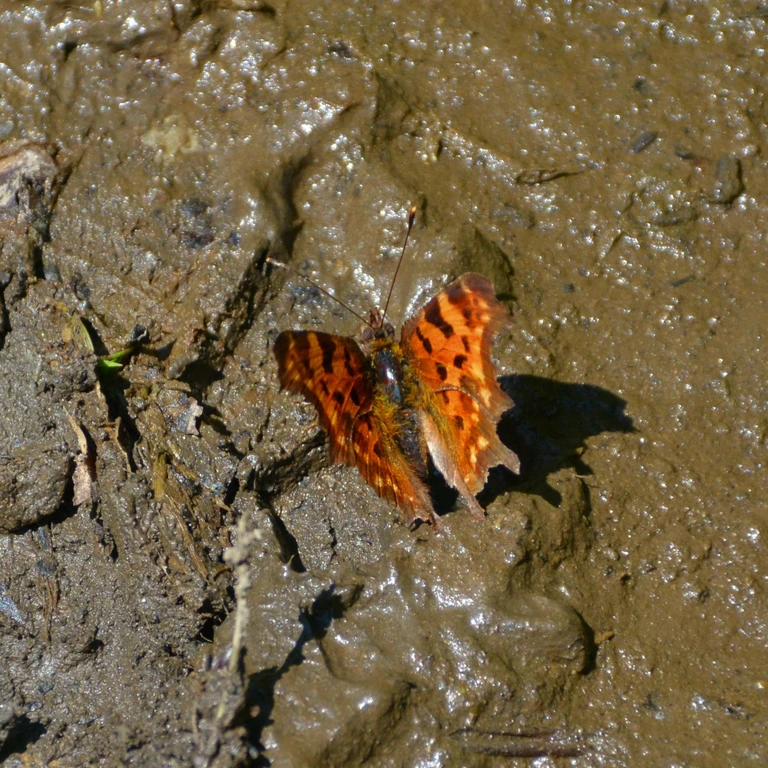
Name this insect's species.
Polygonia c-album
